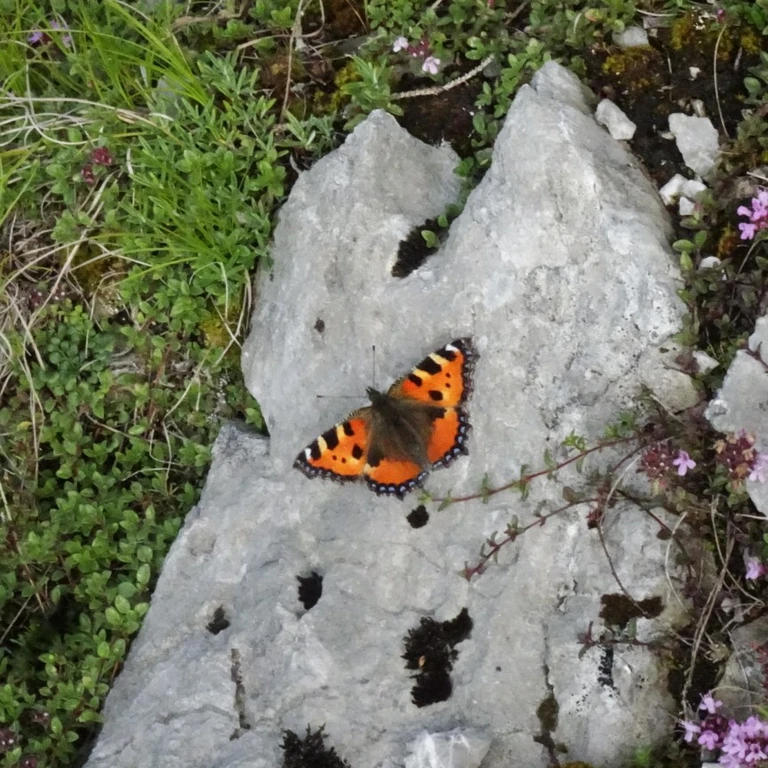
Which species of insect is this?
Aglais urticae
